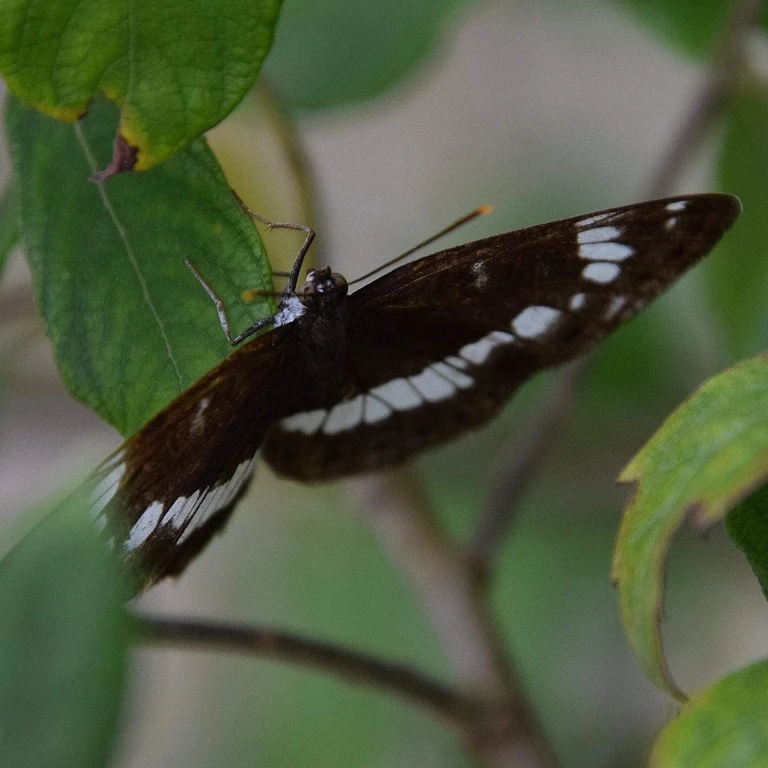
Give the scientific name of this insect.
Limenitis camilla (also Ladoga camilla)
